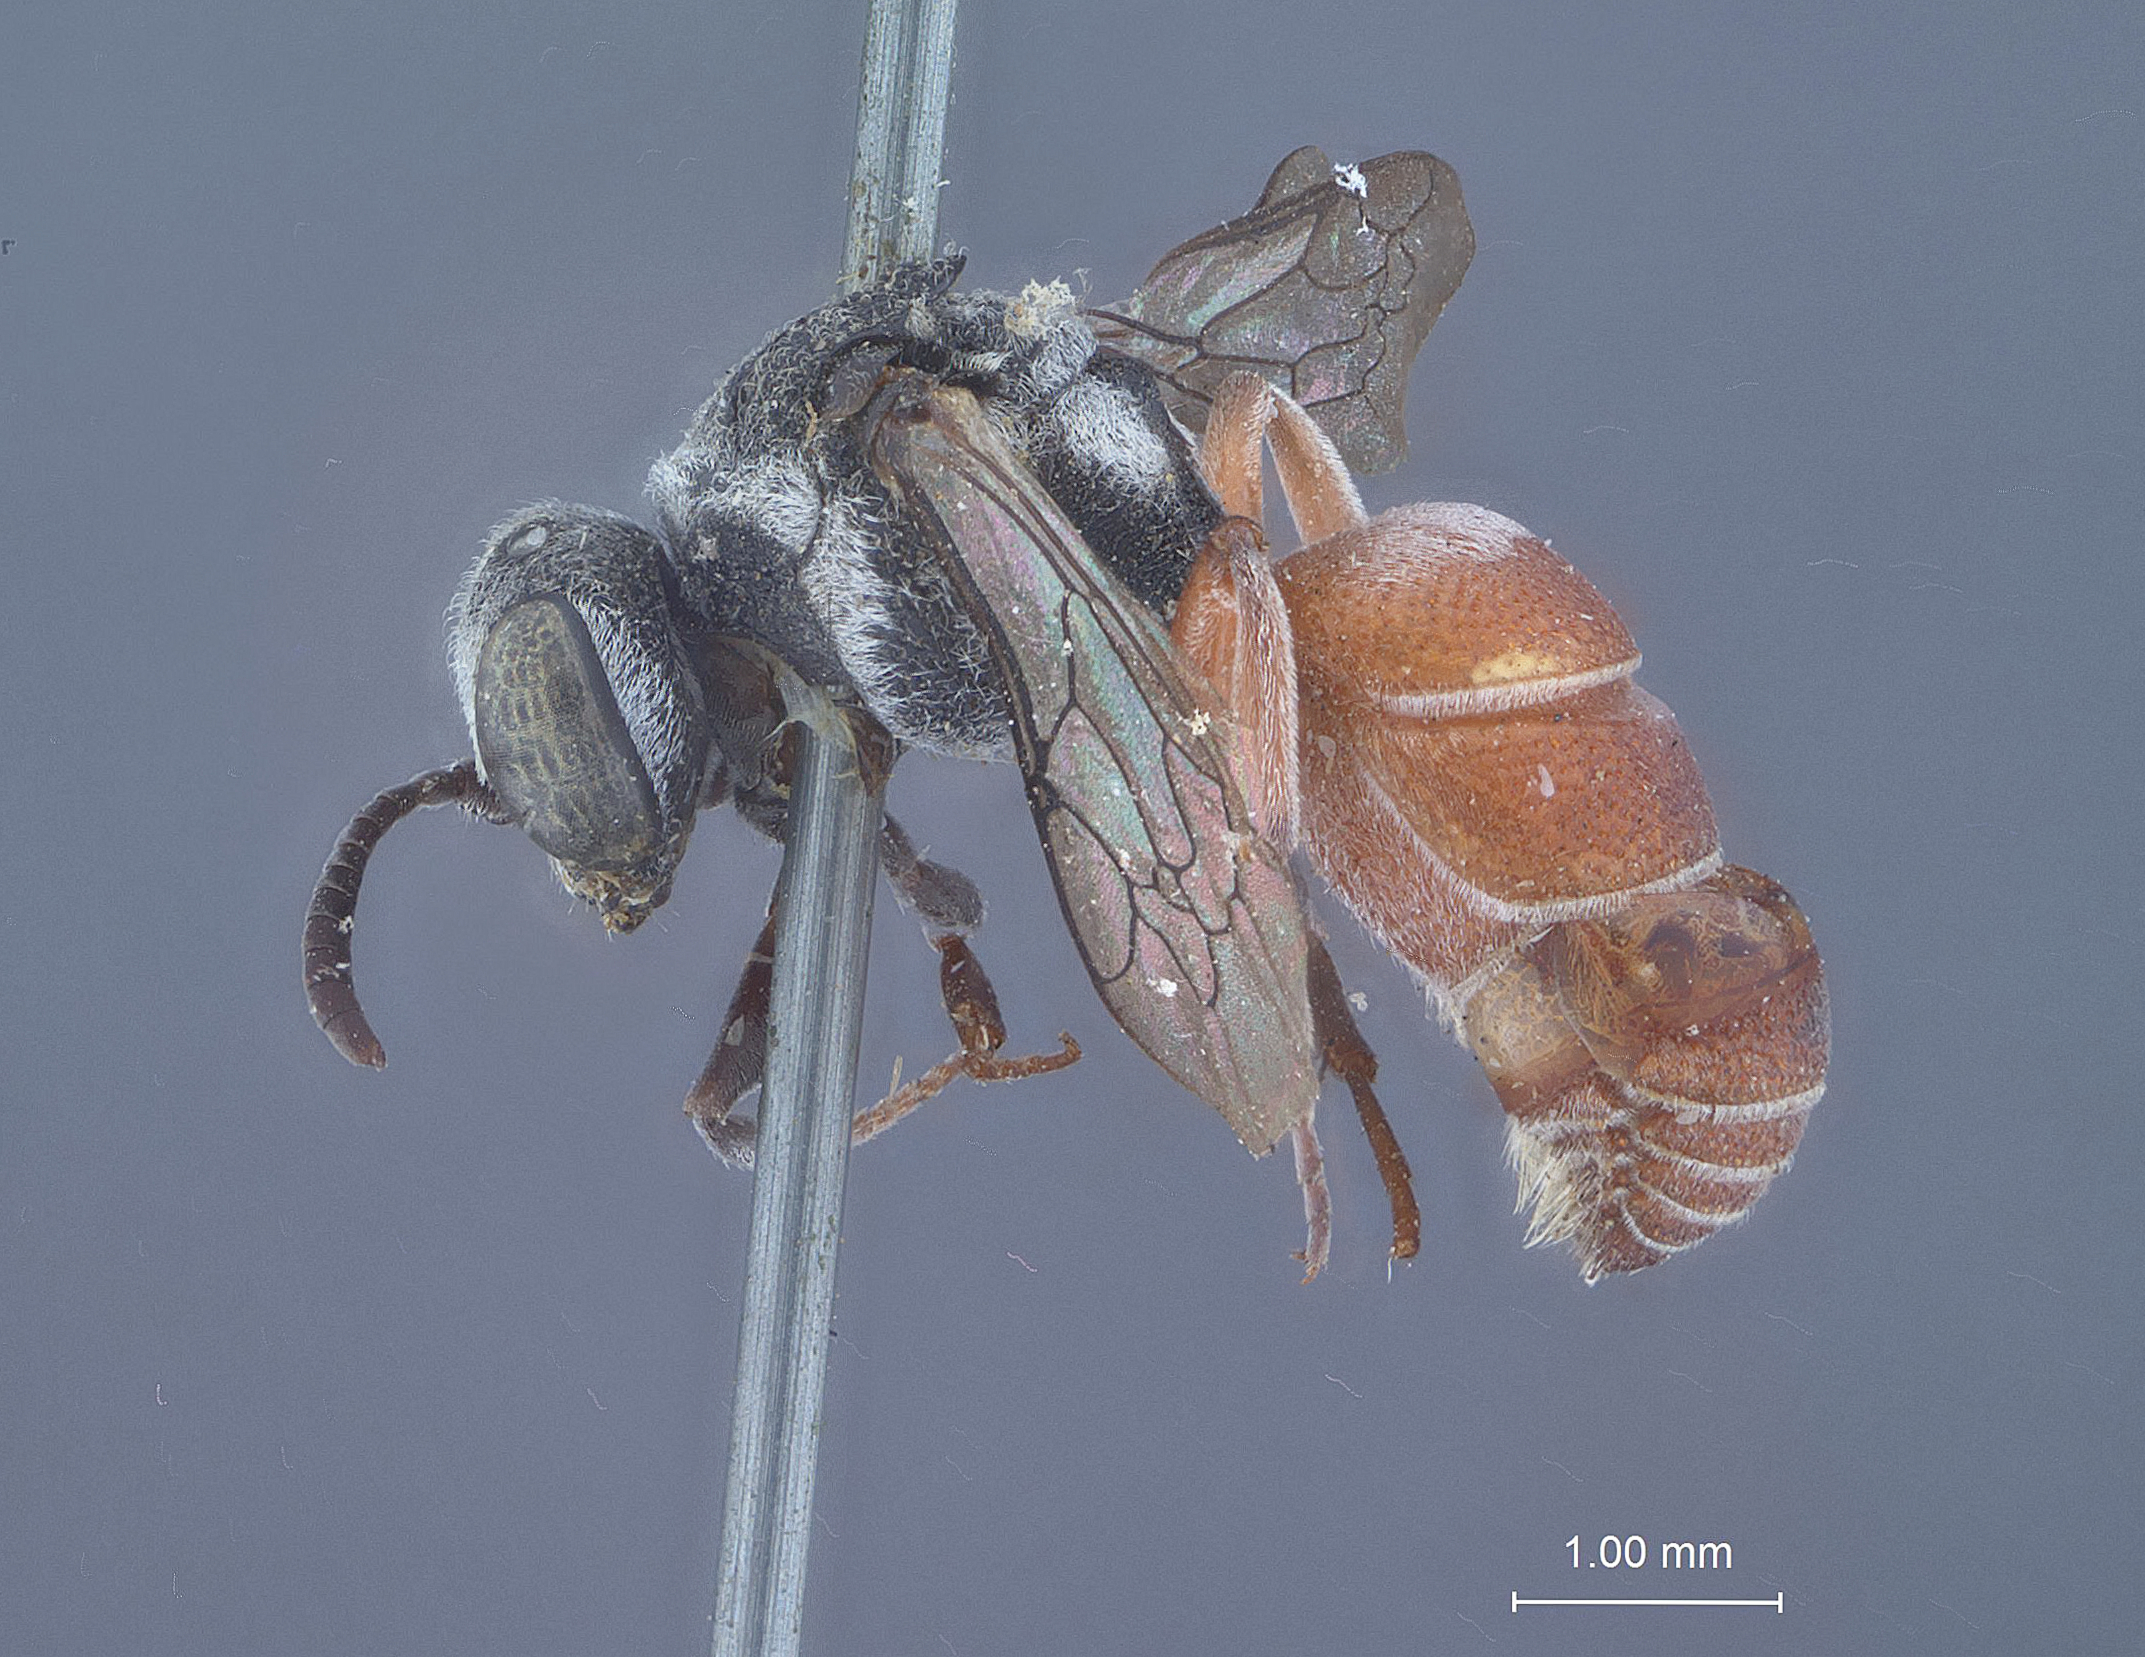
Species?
Foxia secunda
